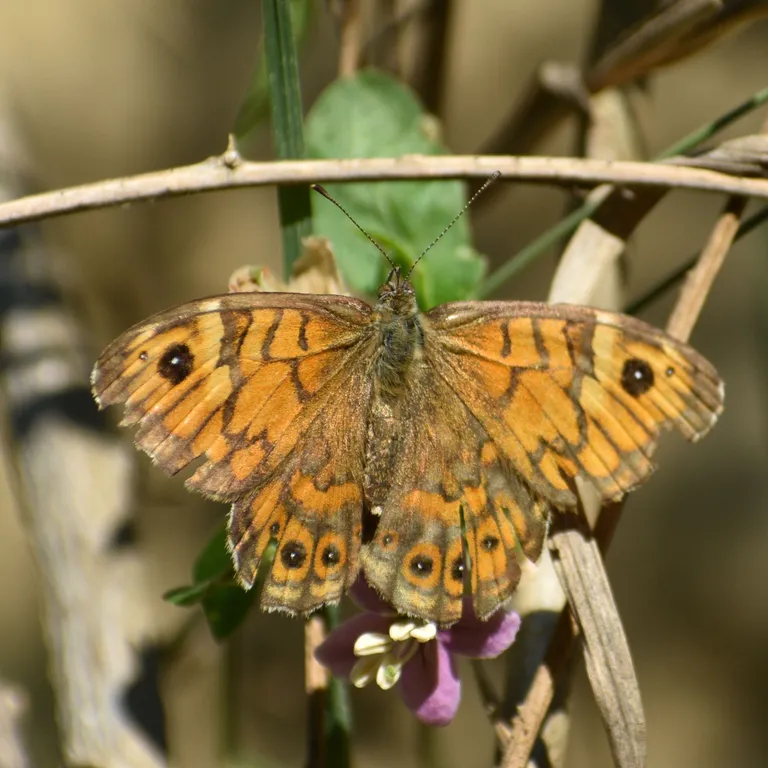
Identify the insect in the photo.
Lasiommata megera (also Pararge megera)
